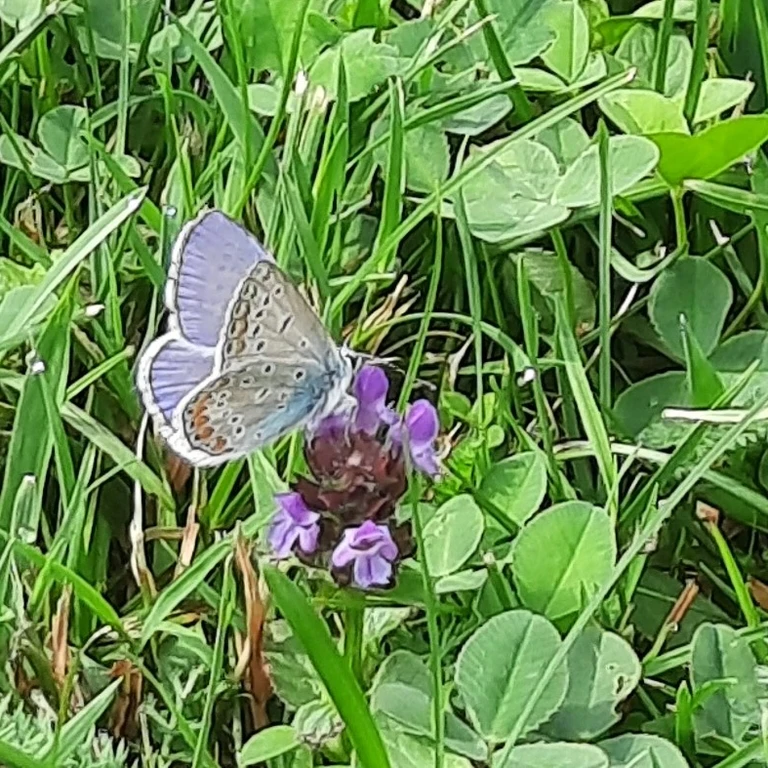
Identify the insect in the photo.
Polyommatus icarus
